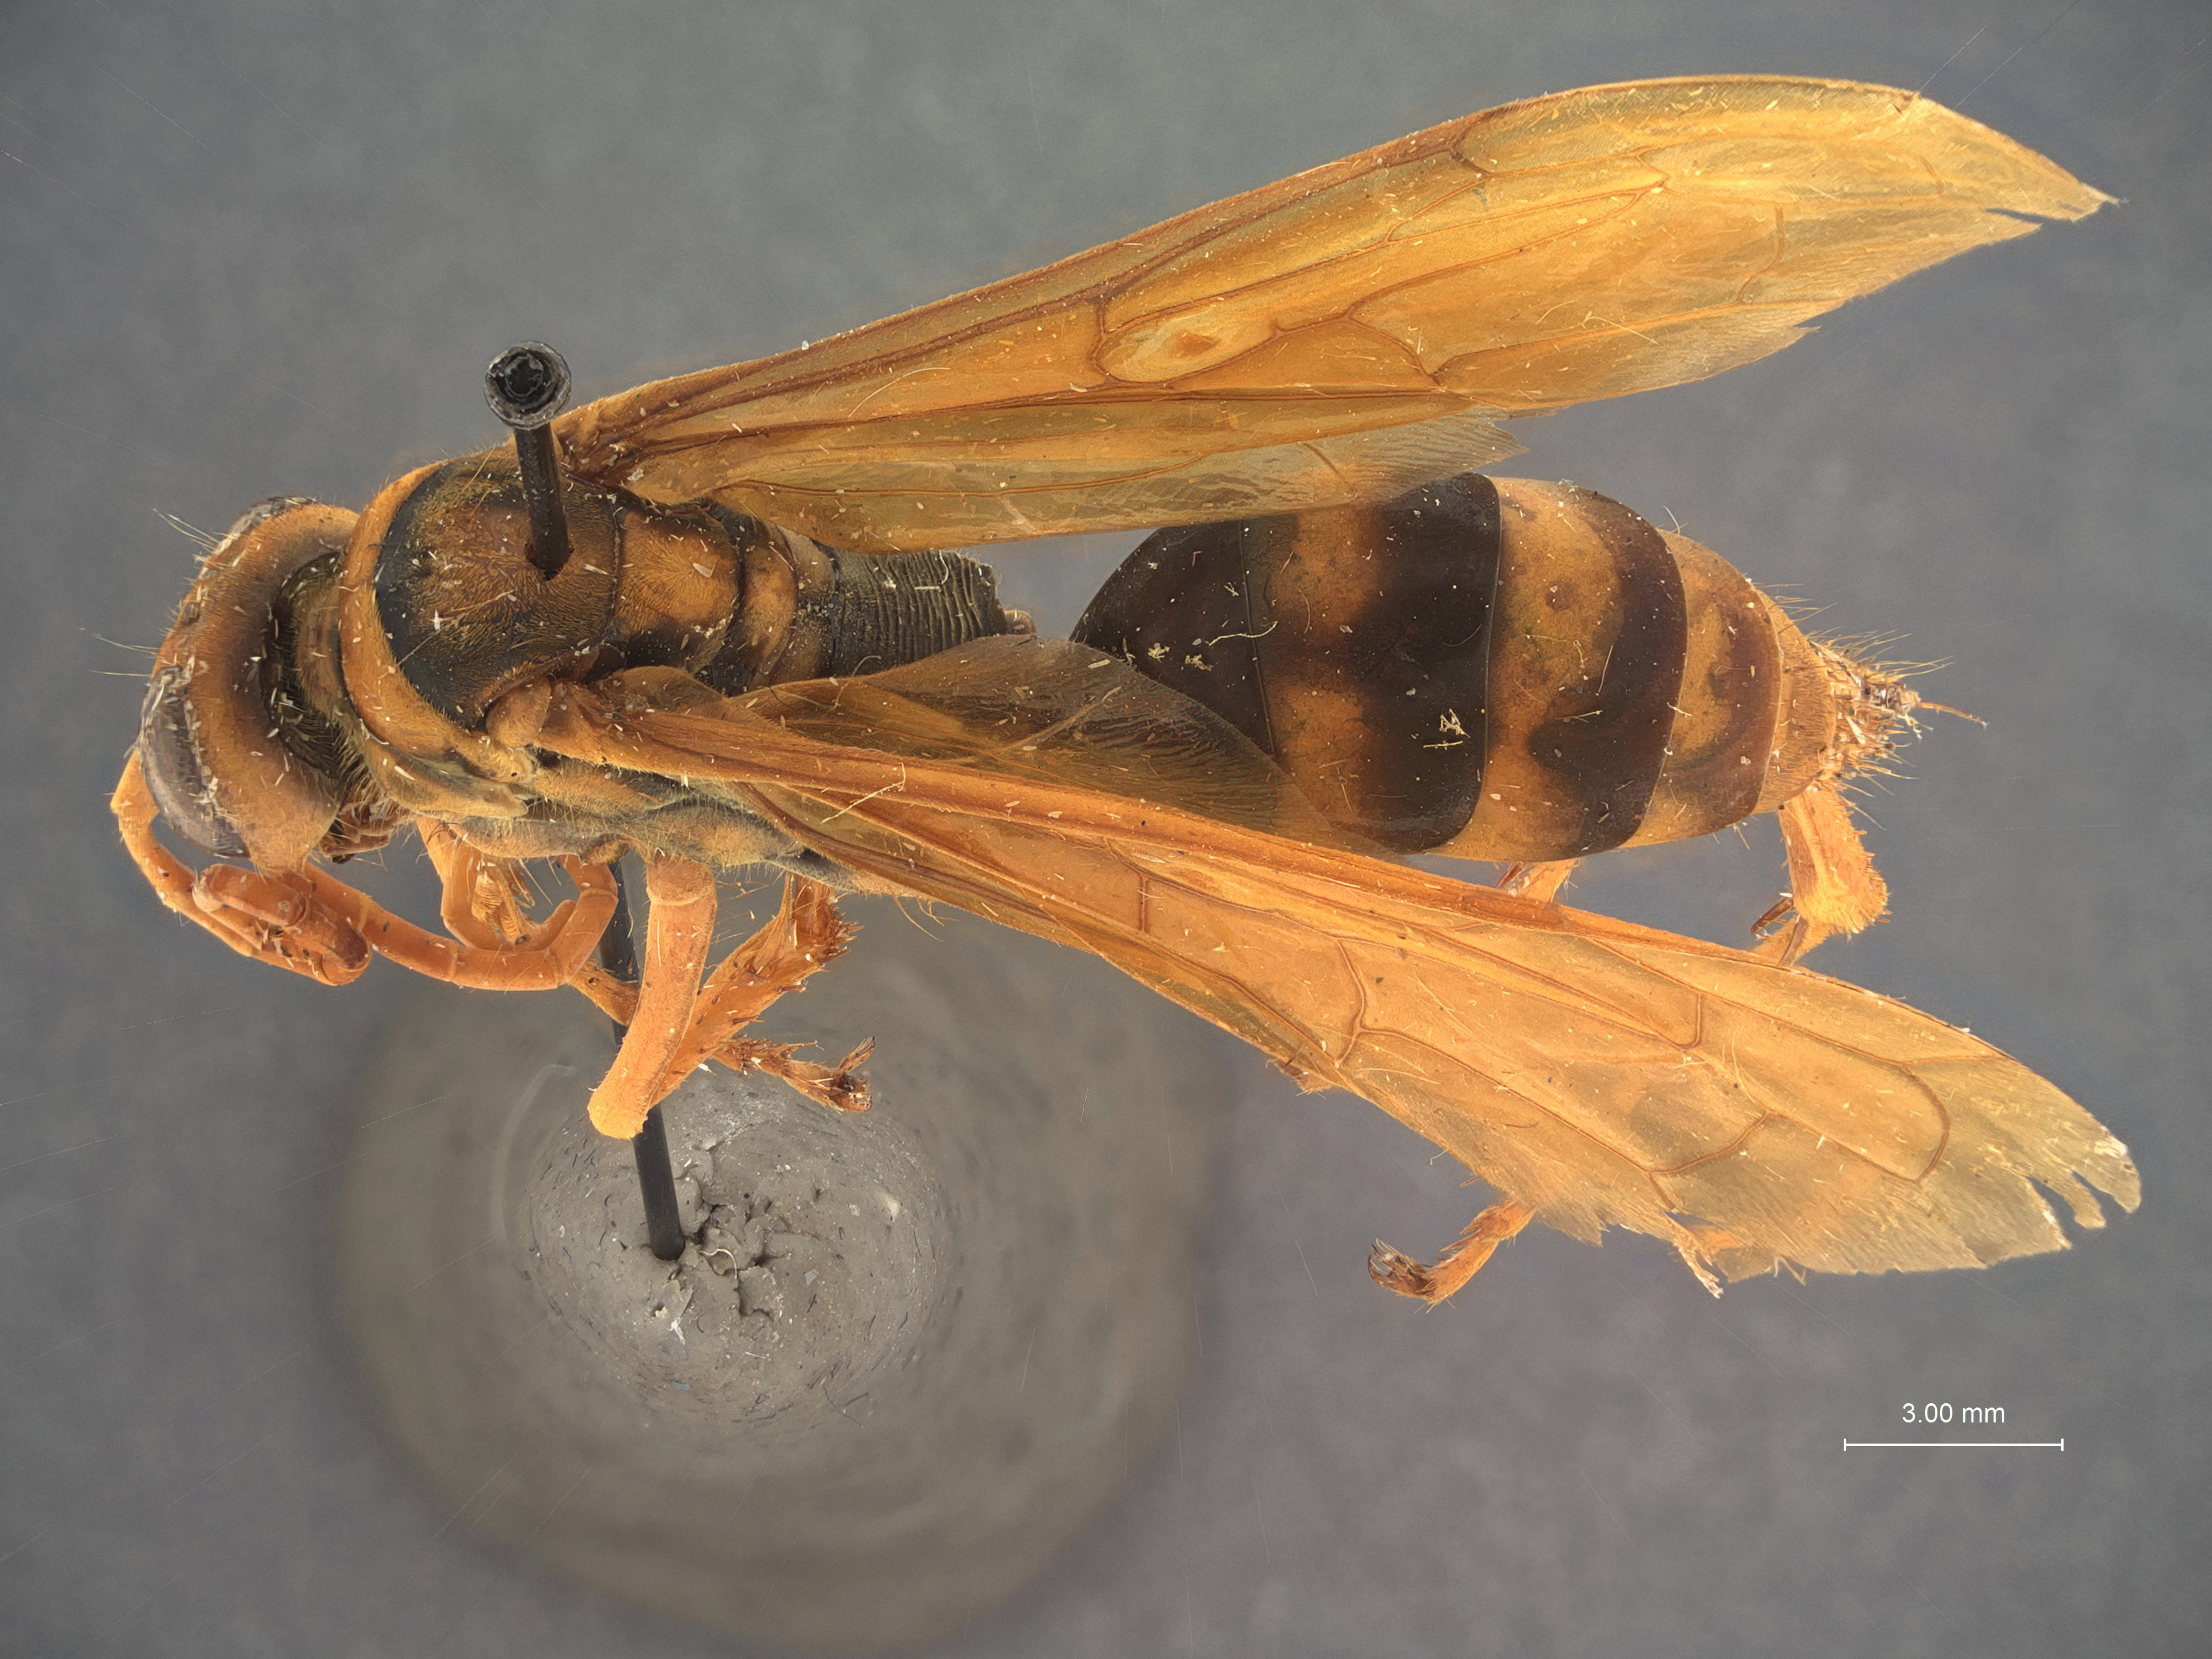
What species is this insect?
Hemipepsis coagnita
